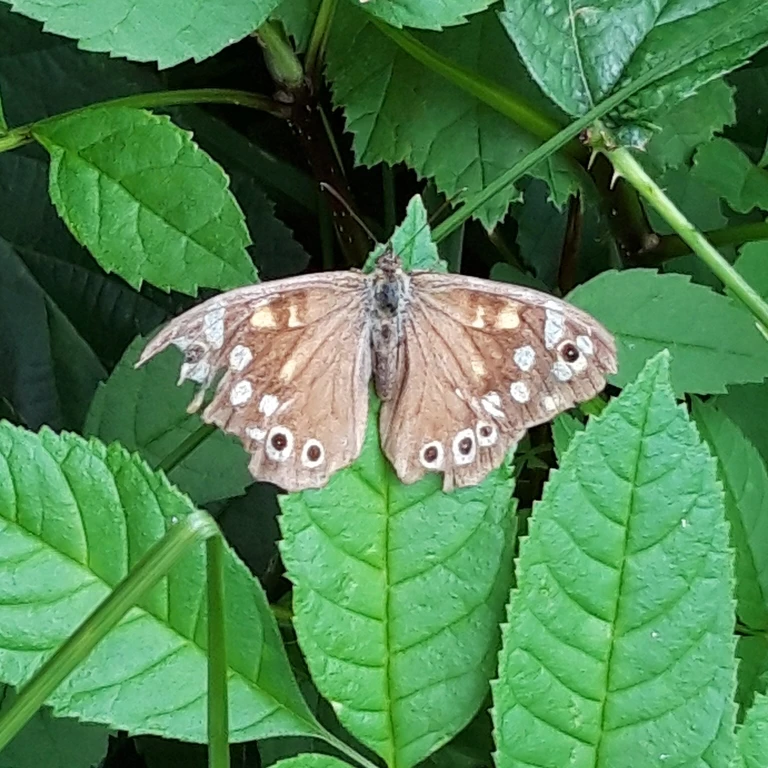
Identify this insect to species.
Pararge aegeria
